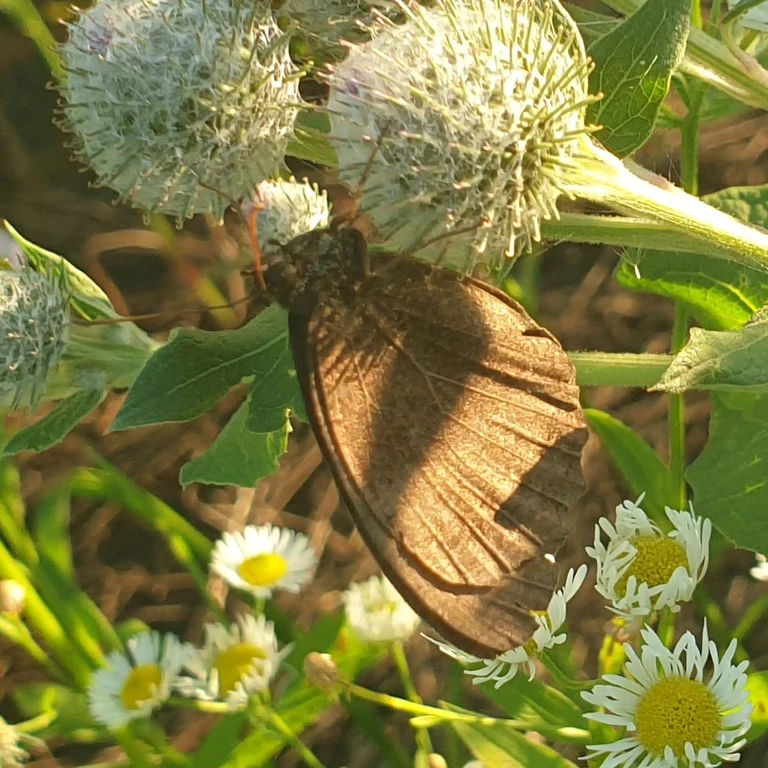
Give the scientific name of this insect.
Minois dryas
